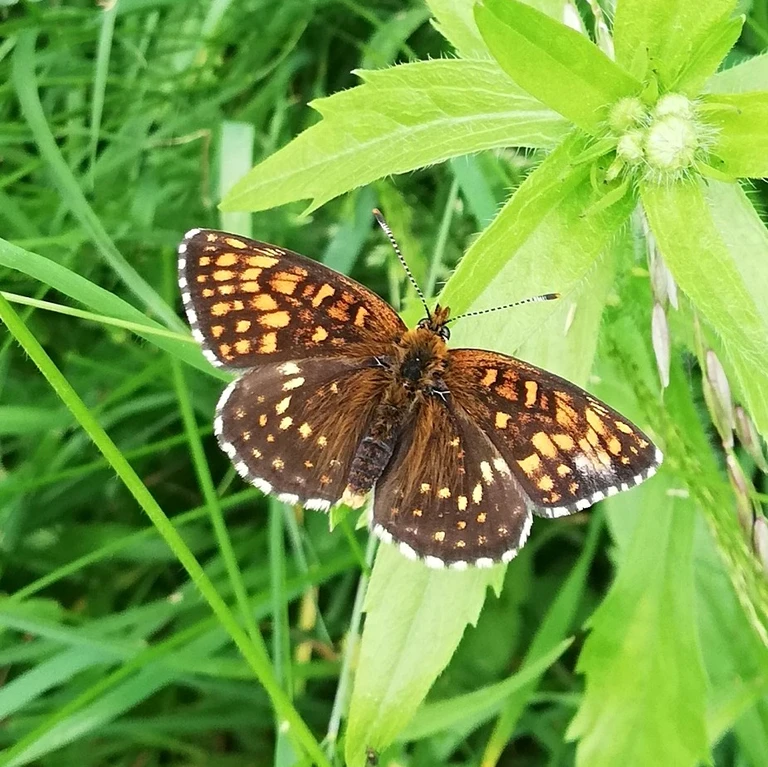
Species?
Melitaea diamina
